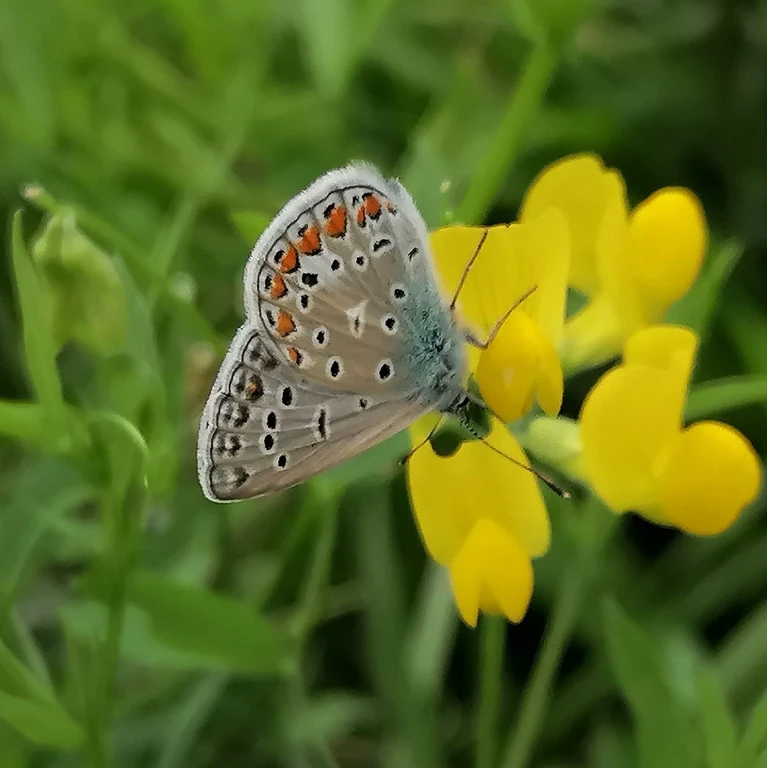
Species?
Polyommatus icarus
